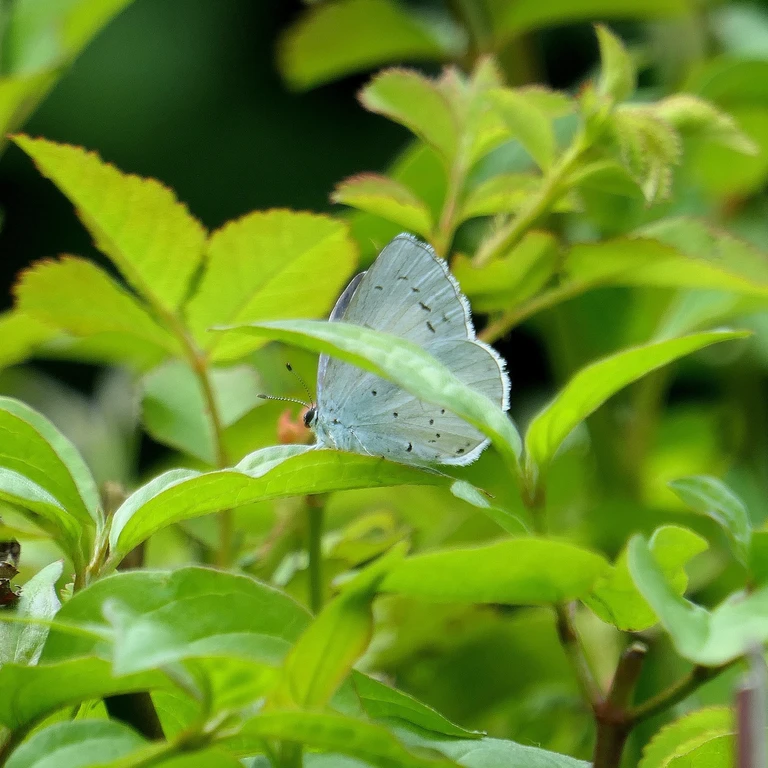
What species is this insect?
Celastrina argiolus
